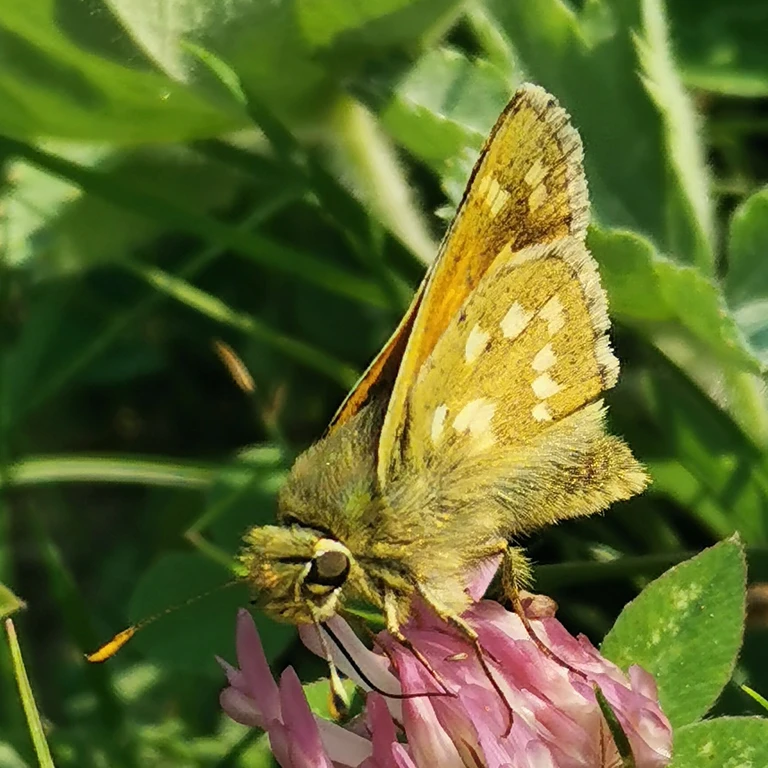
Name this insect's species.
Ochlodes sylvanus (also Ochlodes venata)
